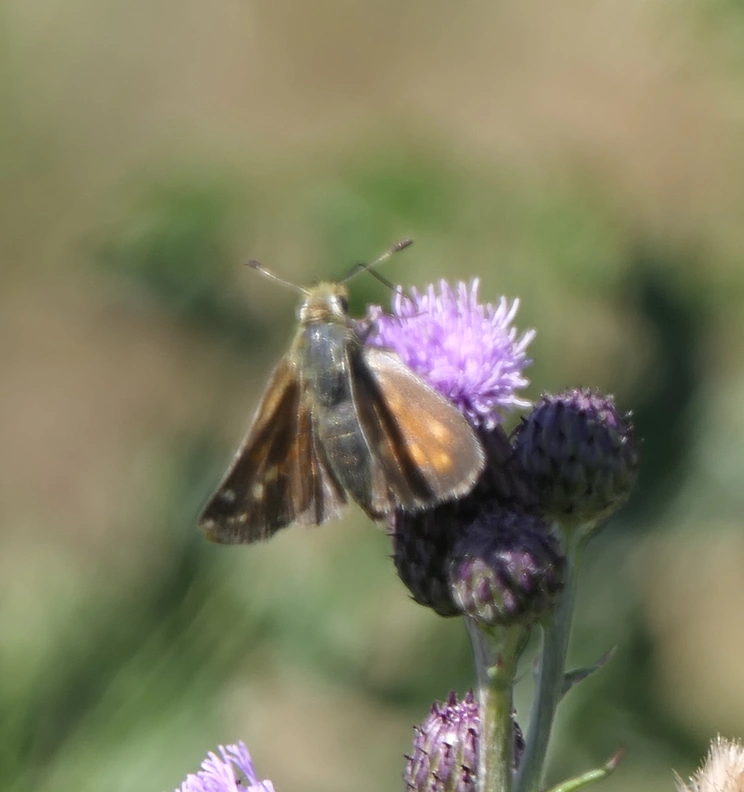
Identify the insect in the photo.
Hesperia comma
